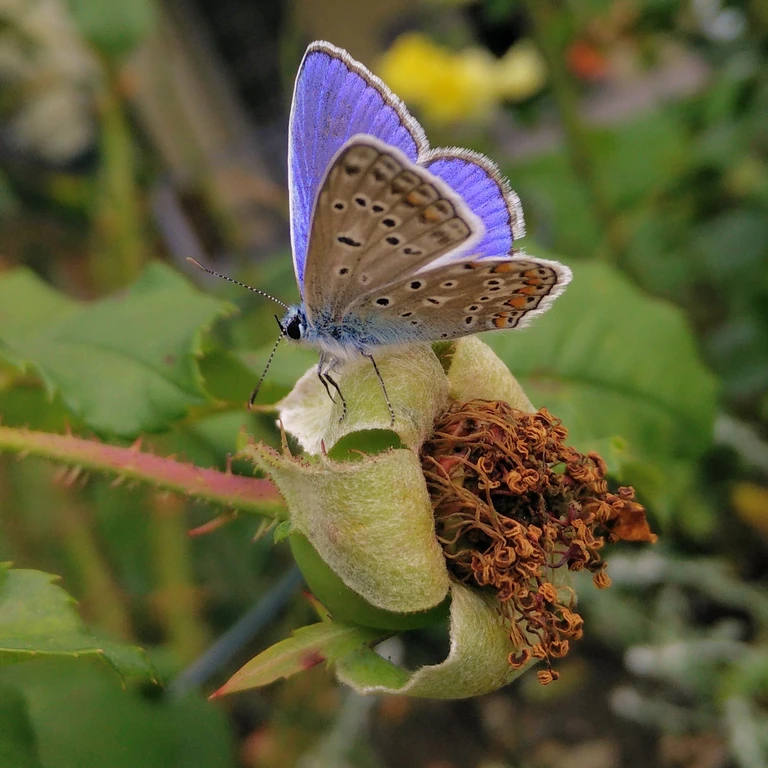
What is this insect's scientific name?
Polyommatus icarus
